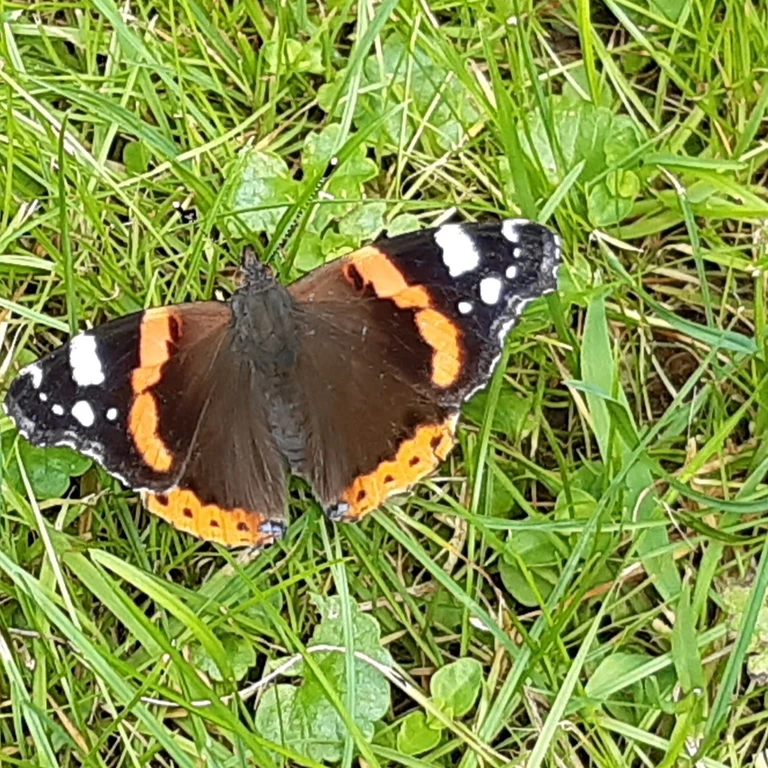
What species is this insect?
Vanessa atalanta
